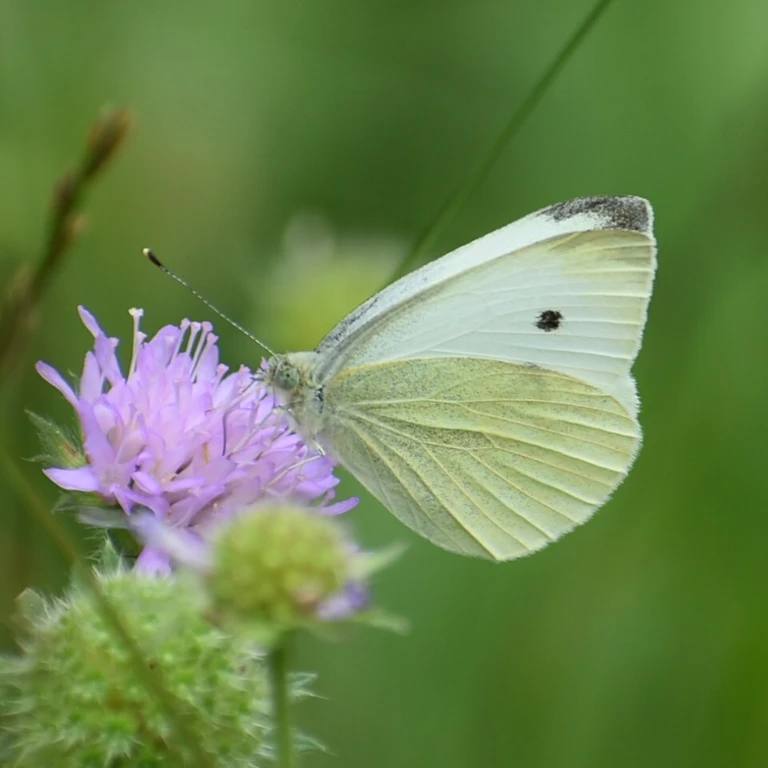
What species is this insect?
Pieris rapae
